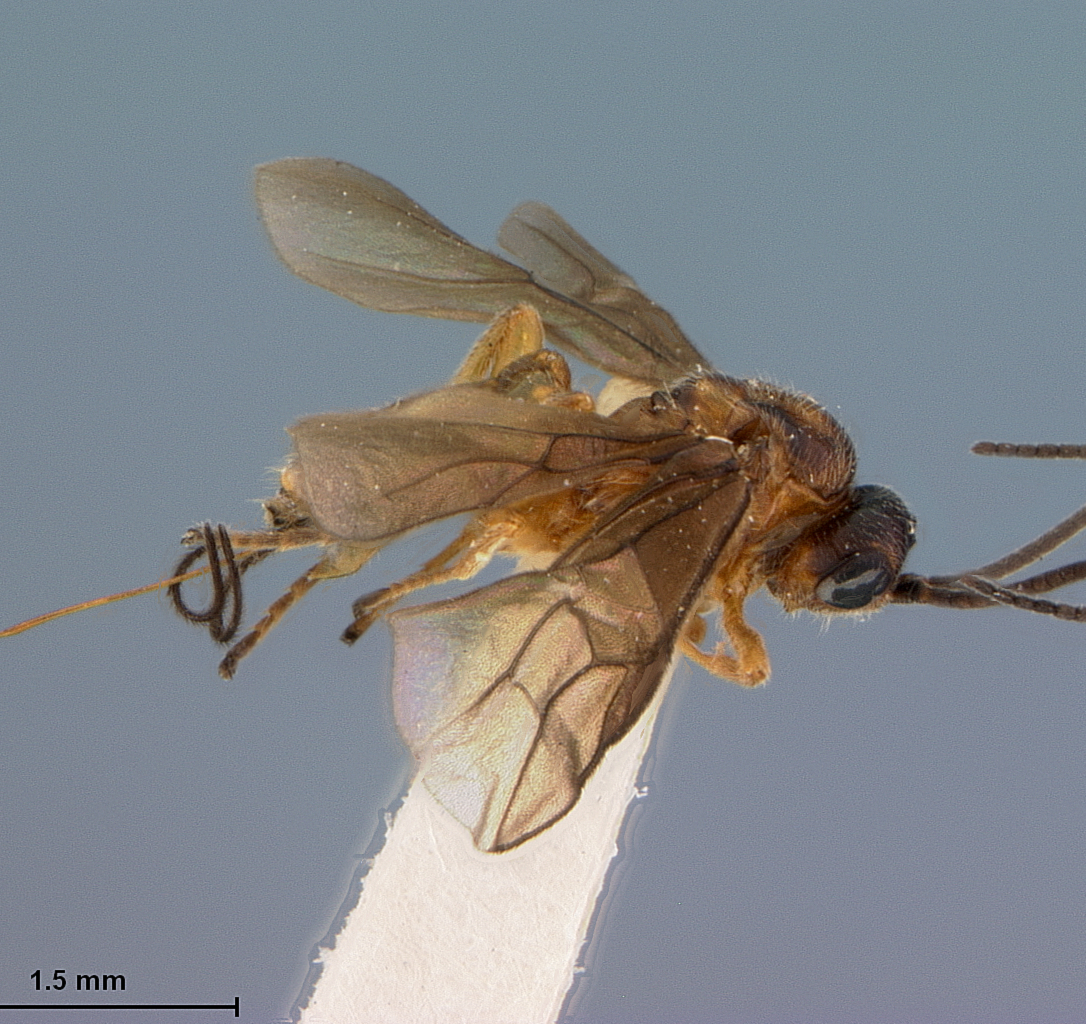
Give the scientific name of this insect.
Microbracon isomera
